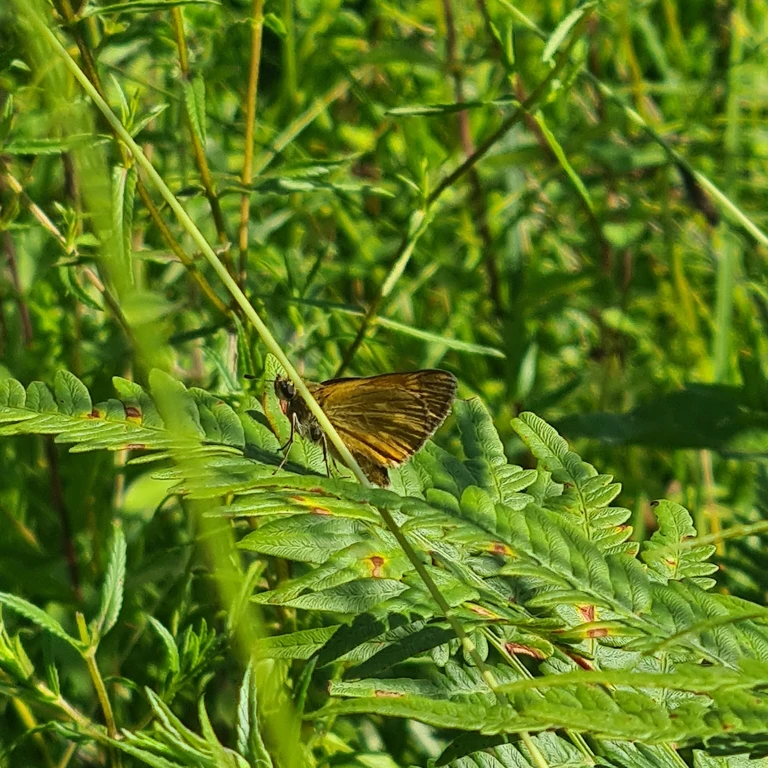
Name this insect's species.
Ochlodes sylvanus (also Ochlodes venata)
